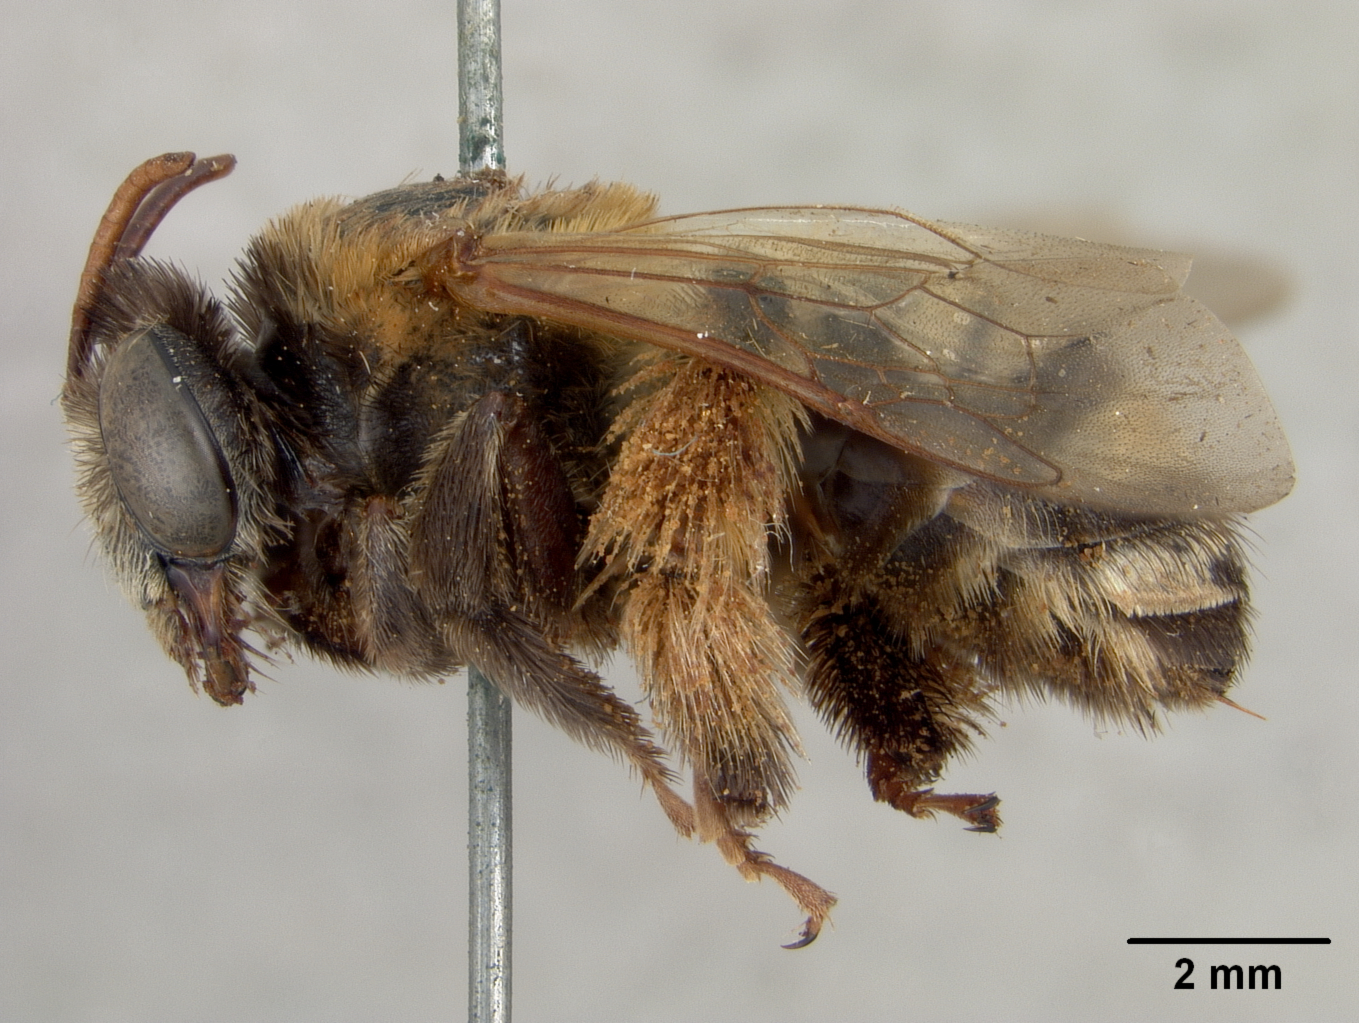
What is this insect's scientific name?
Thygater bruneri
